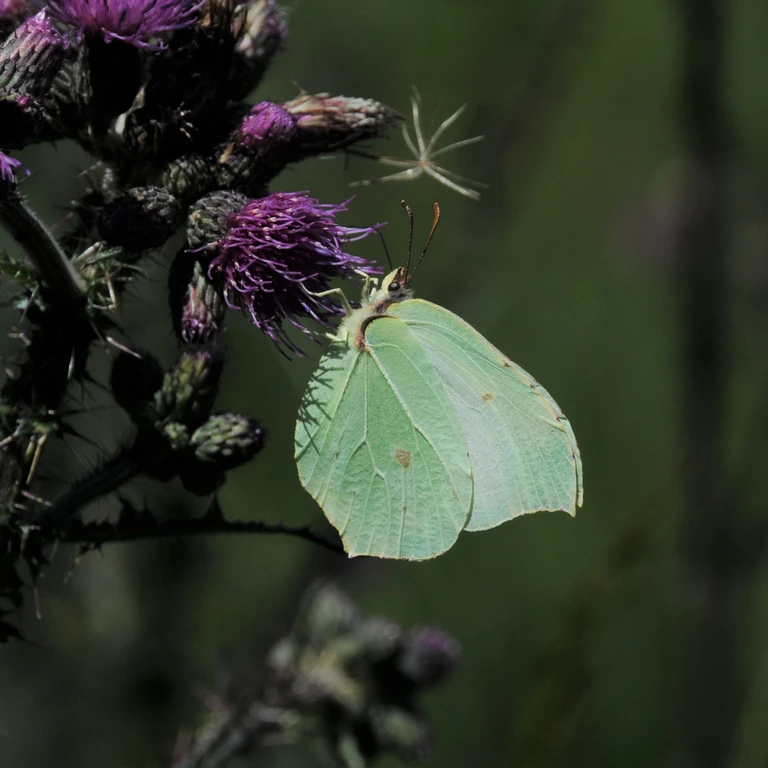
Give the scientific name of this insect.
Gonepteryx rhamni
